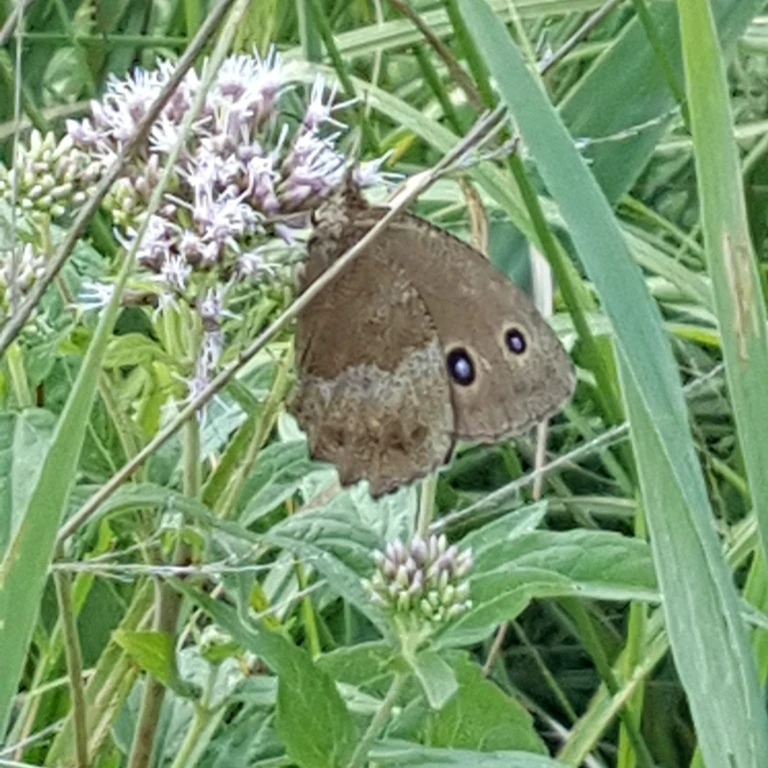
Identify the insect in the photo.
Minois dryas
